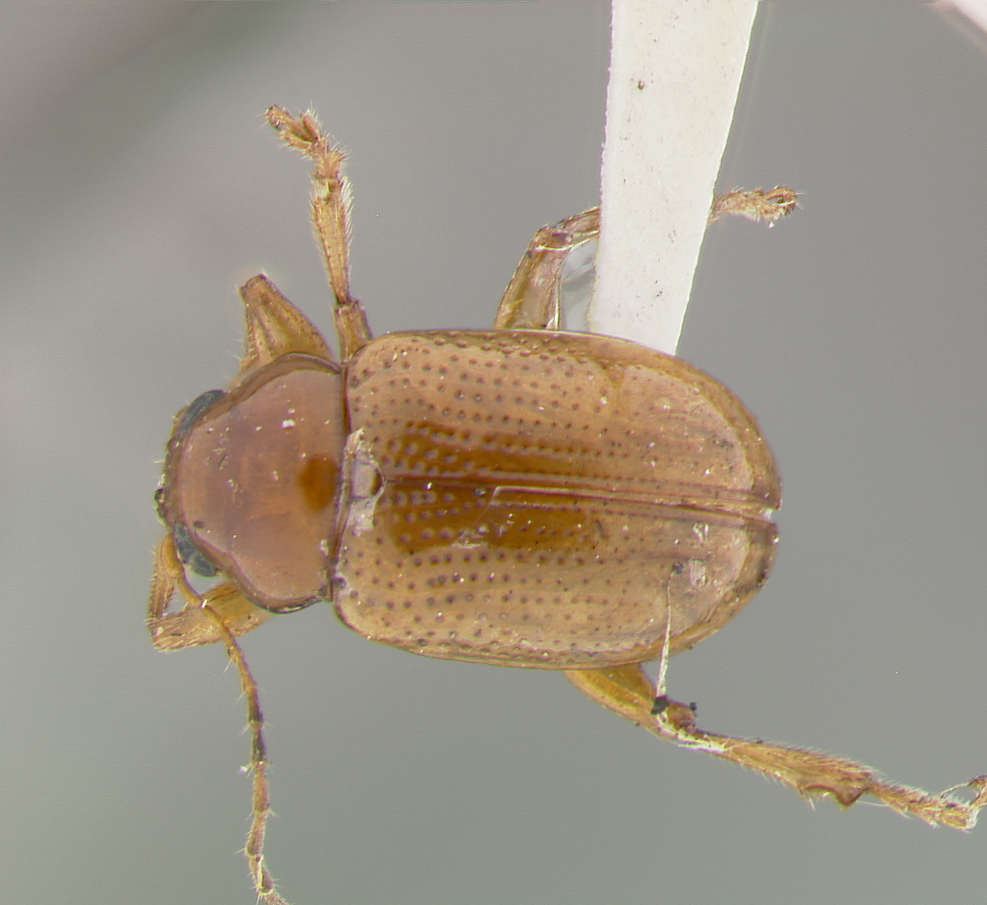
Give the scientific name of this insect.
Metachroma vulgare
